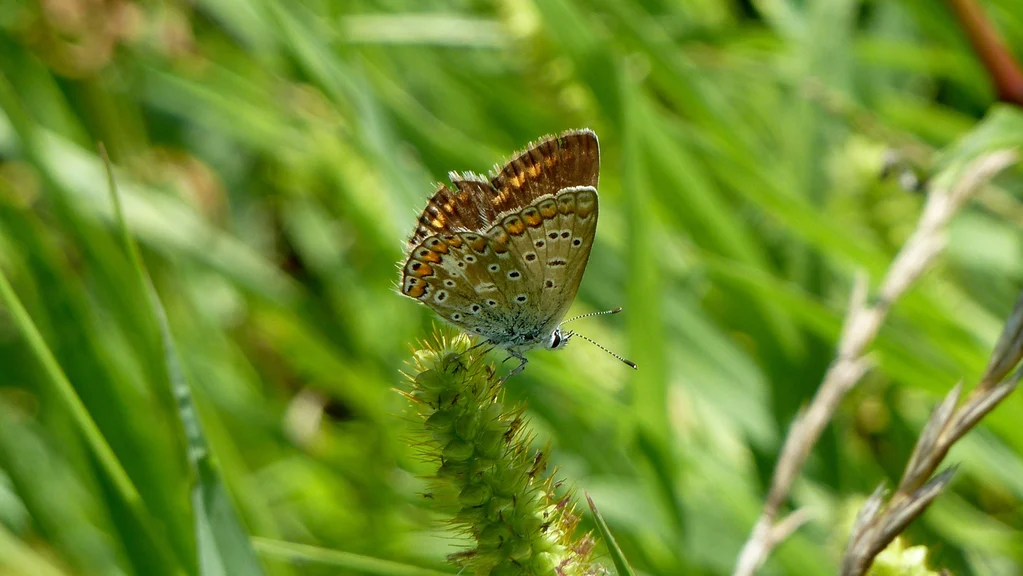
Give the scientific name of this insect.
Polyommatus icarus
